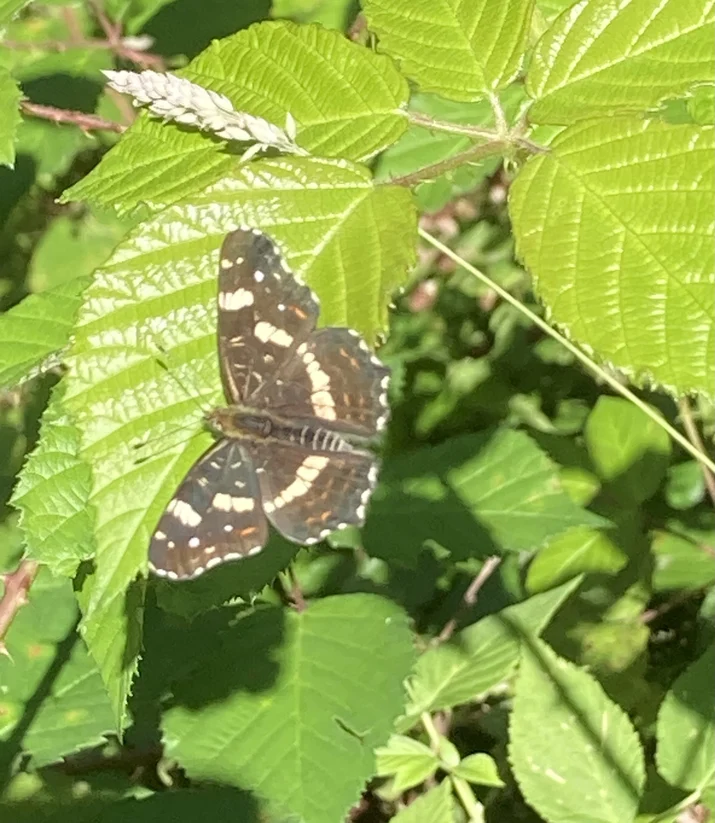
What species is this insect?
Araschnia levana
